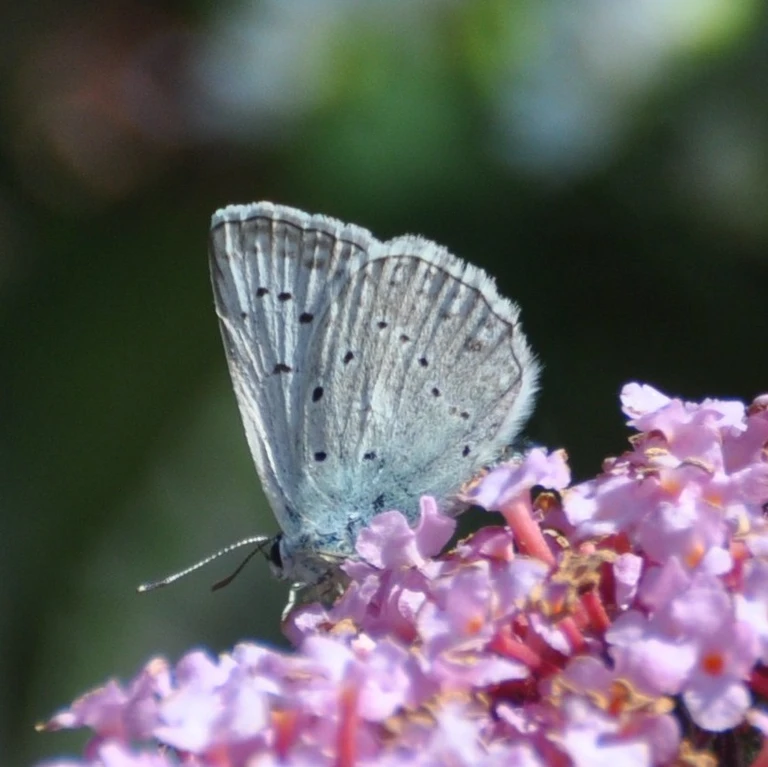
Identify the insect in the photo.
Polyommatus daphnis
